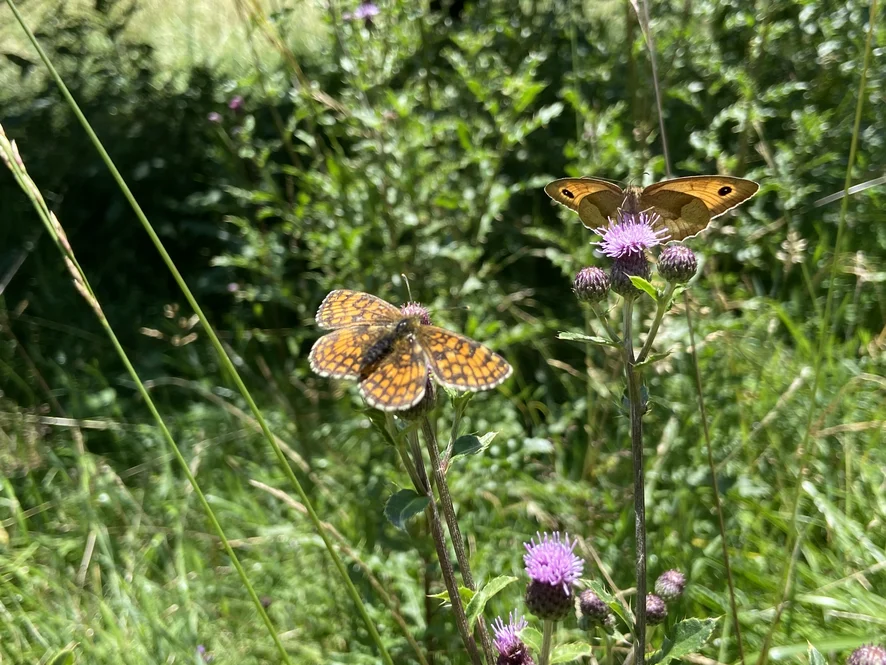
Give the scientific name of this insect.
Maniola jurtina
